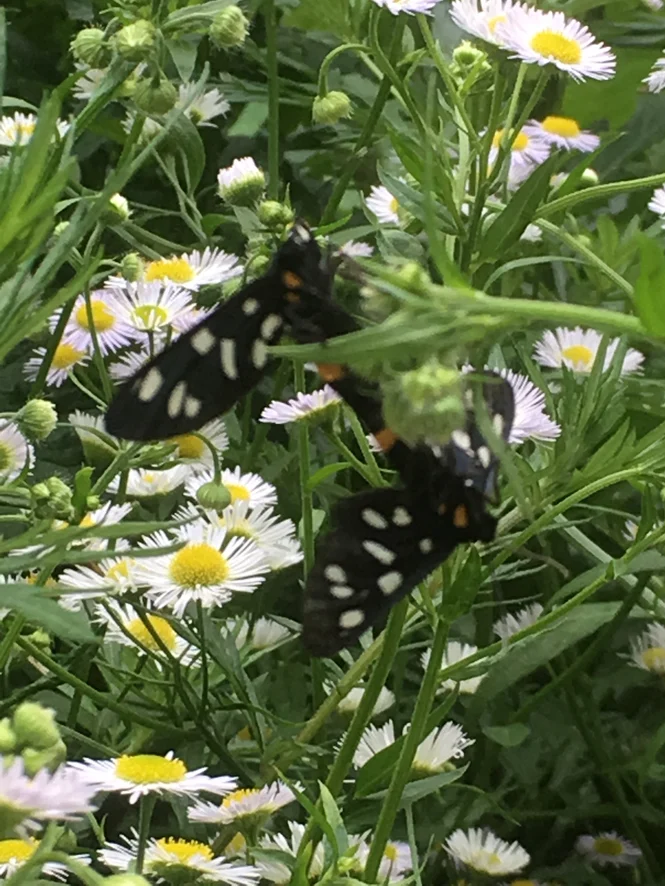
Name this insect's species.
Amata phegea
